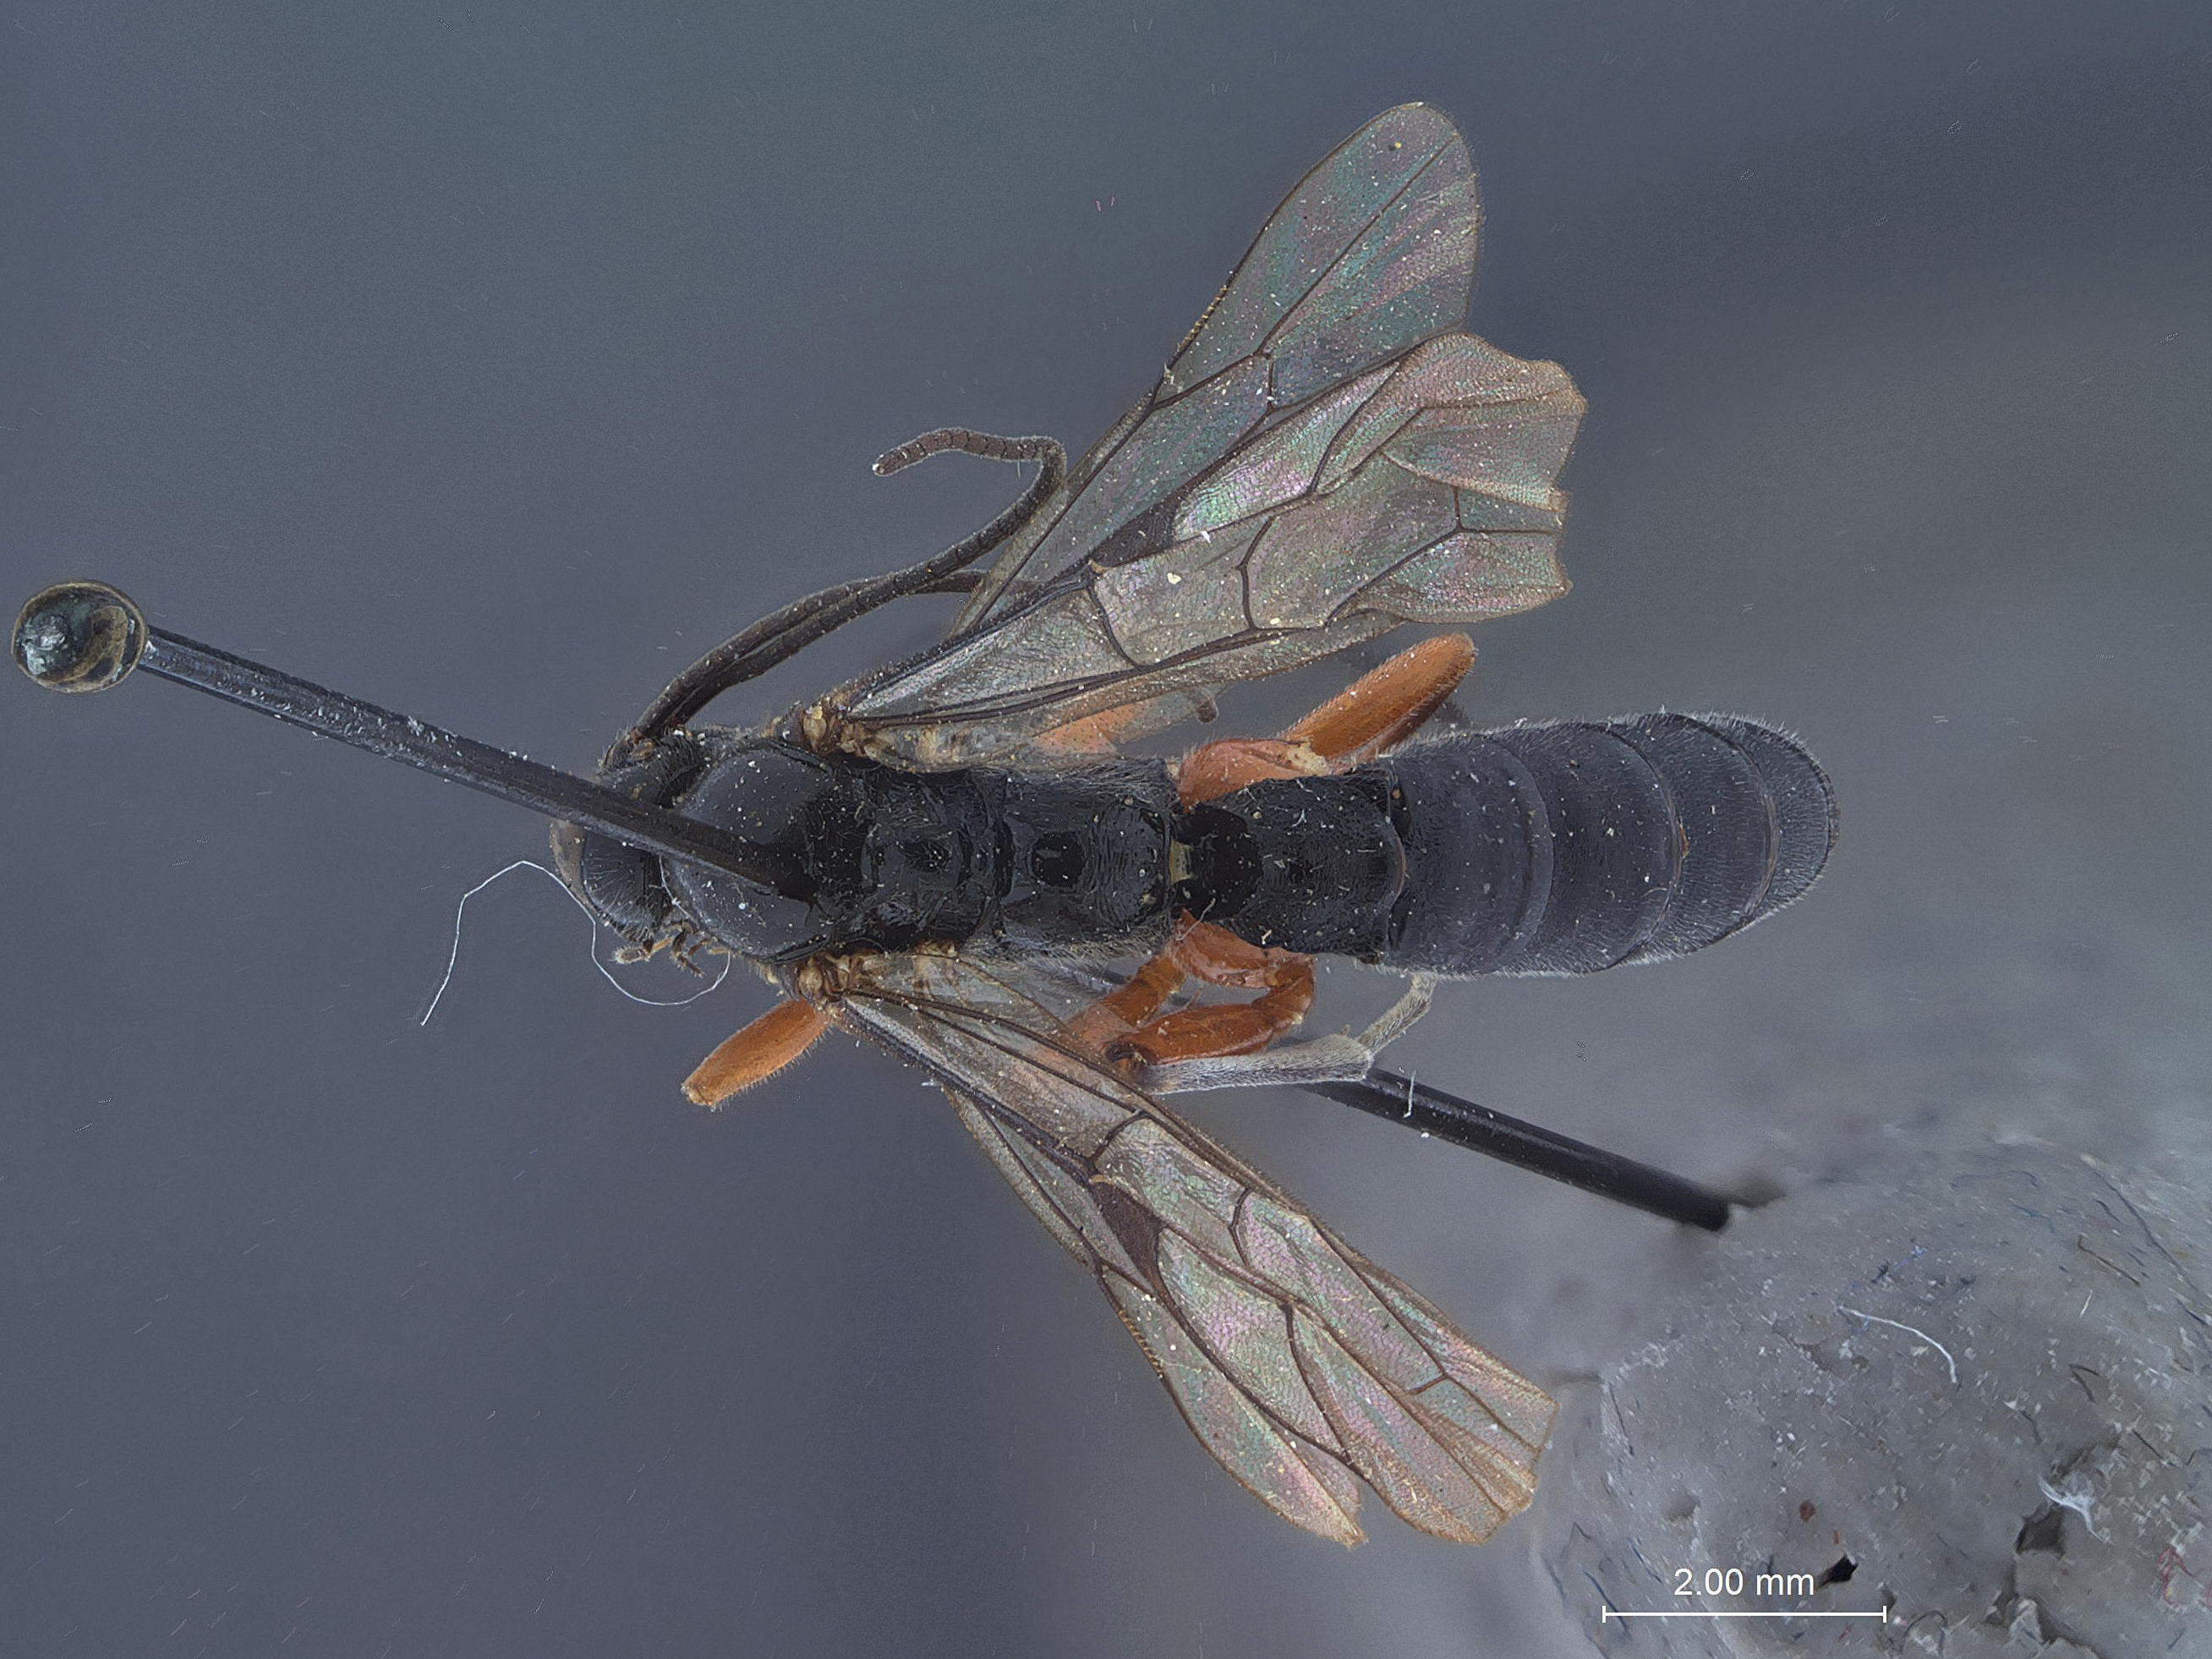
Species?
Delomerista borealis
